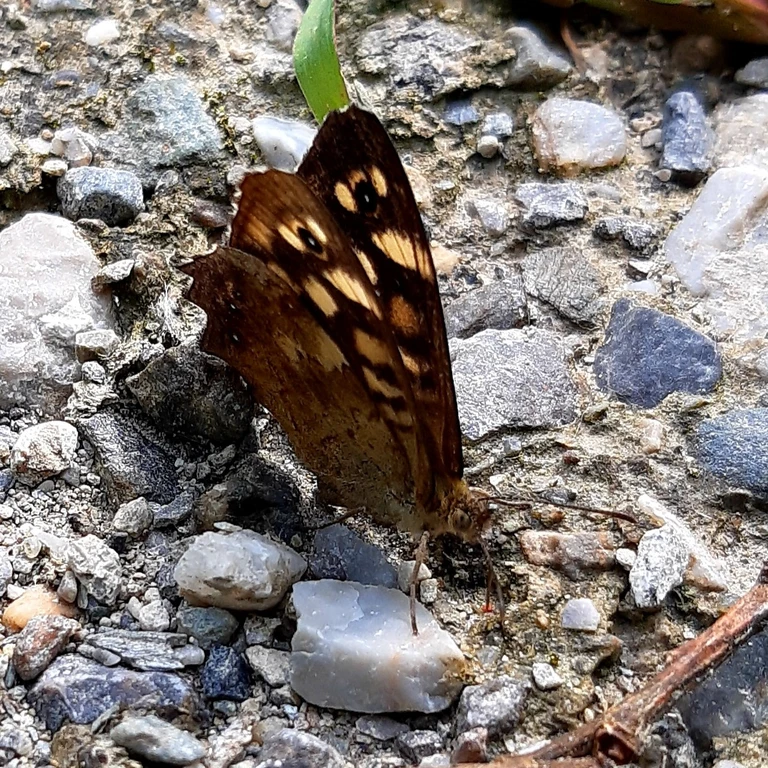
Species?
Pararge aegeria
